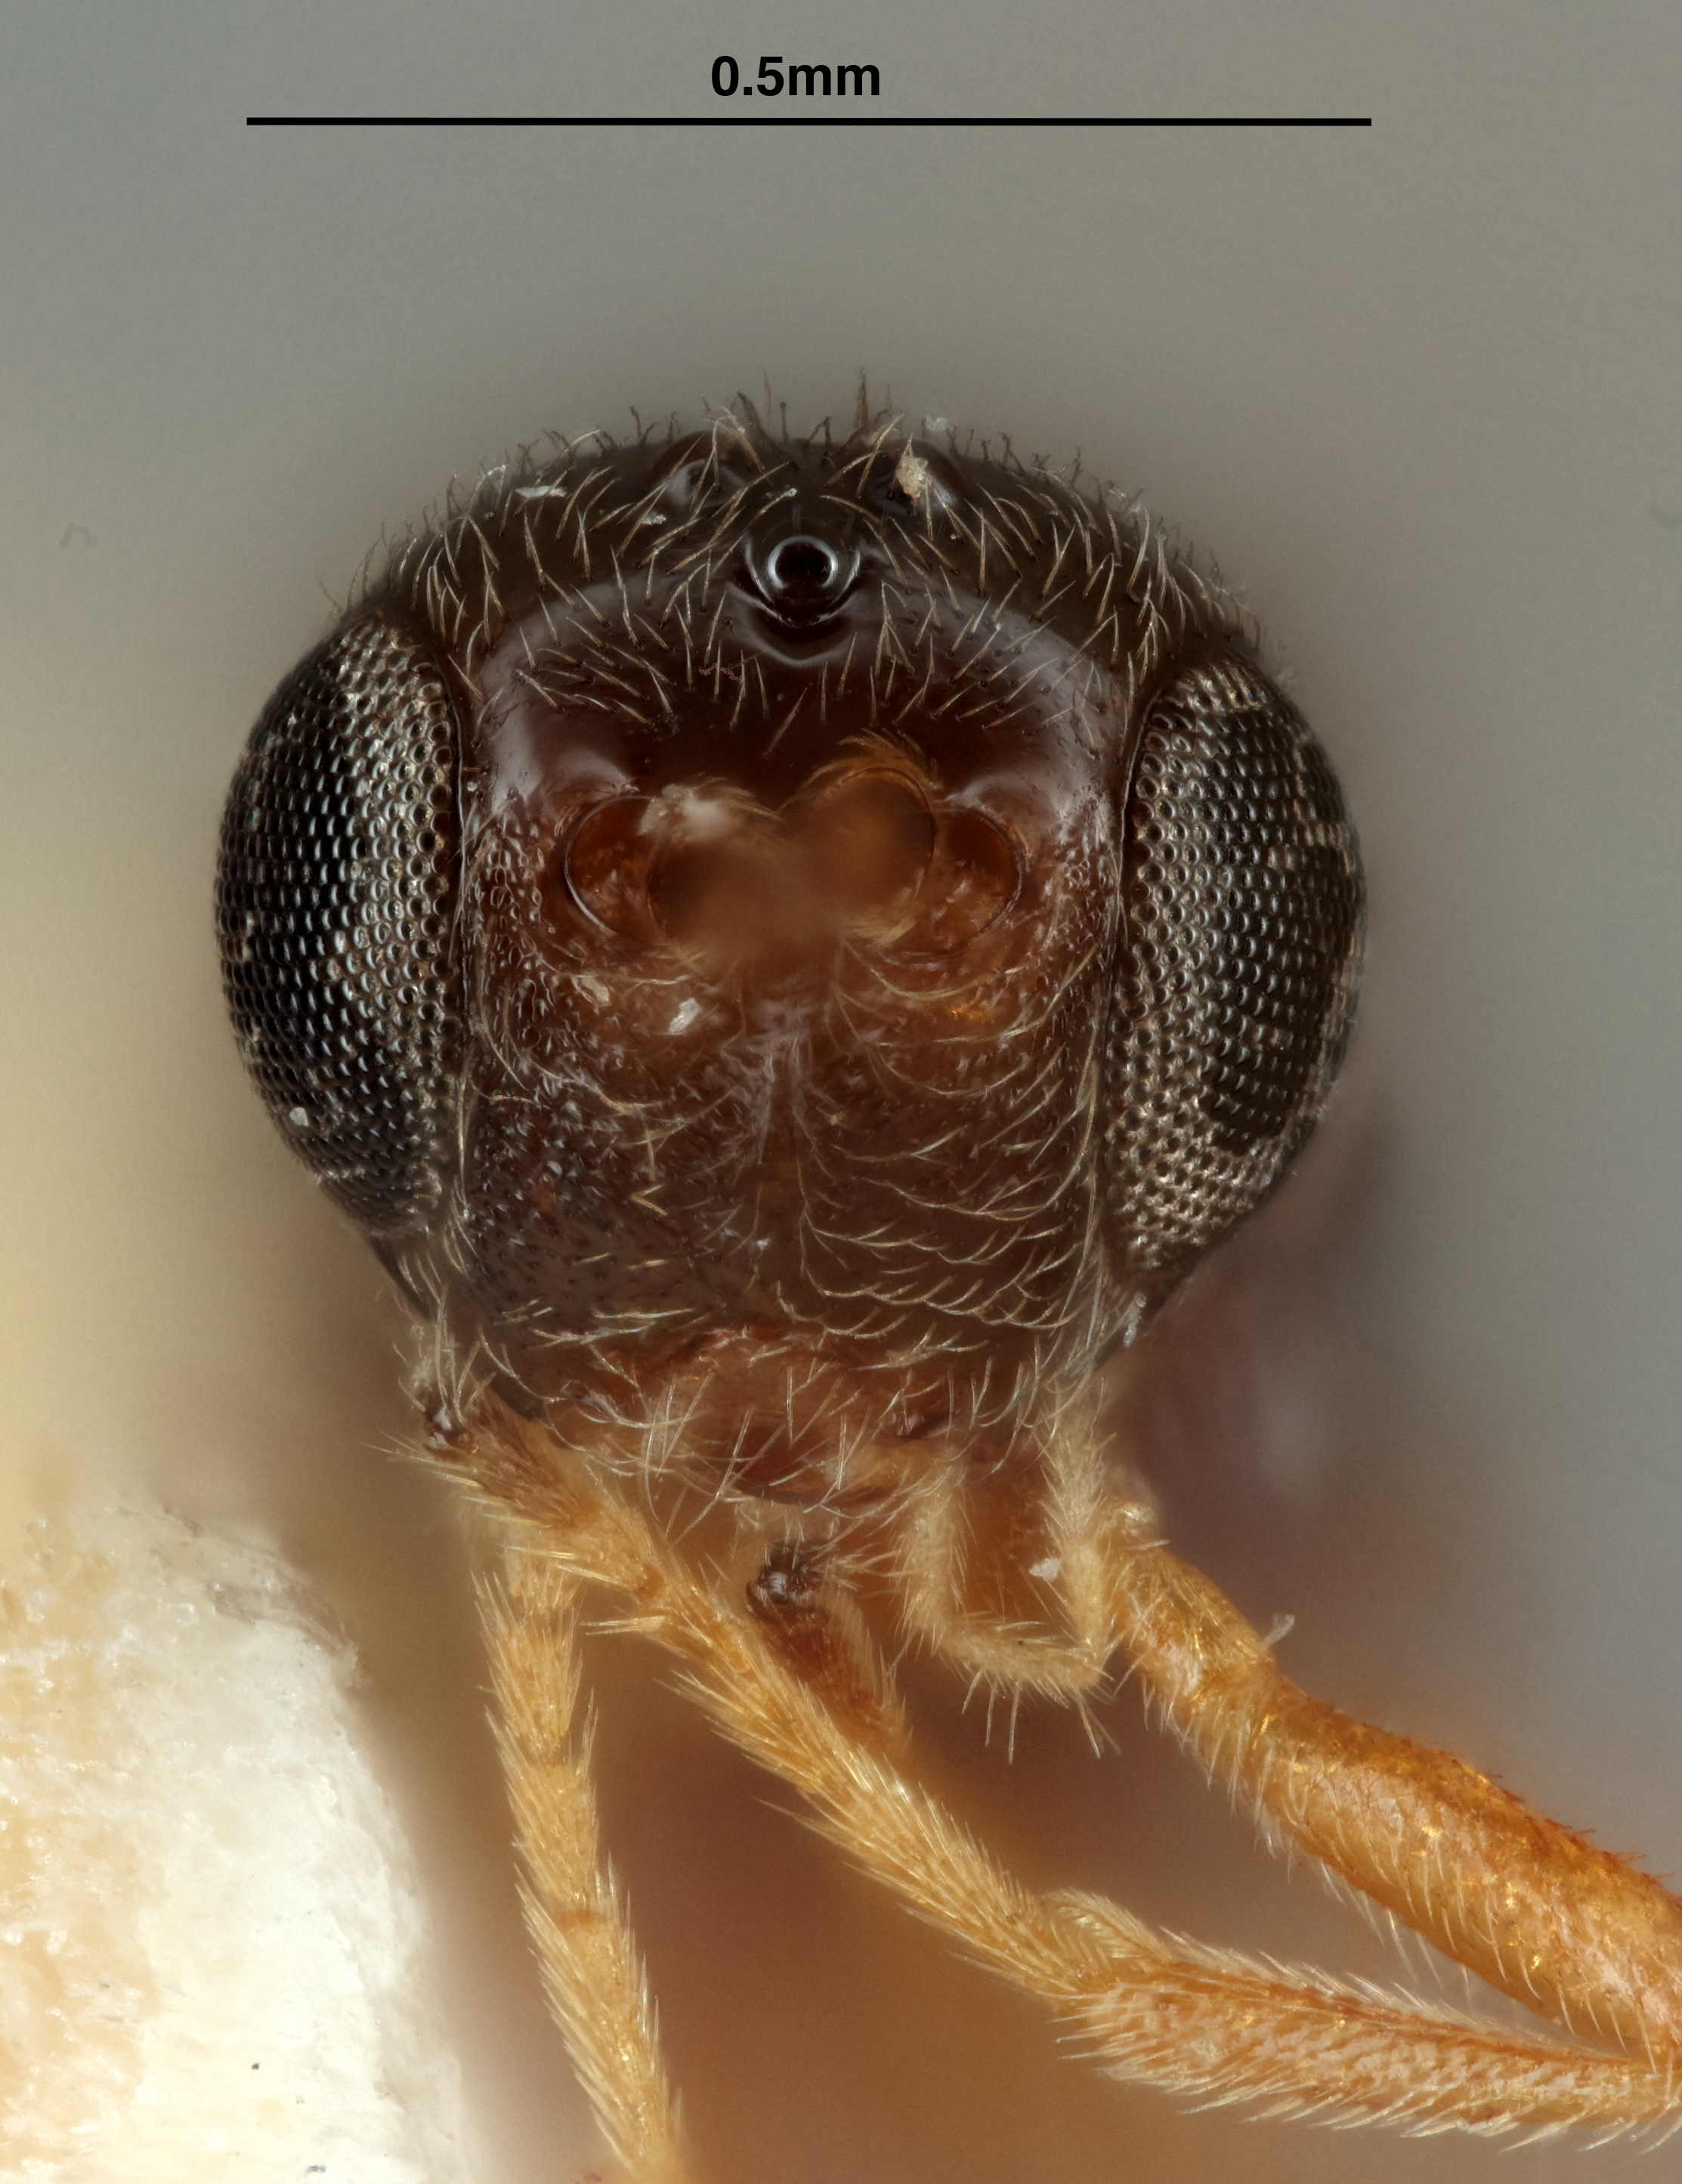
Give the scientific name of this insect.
Opius panamanus
